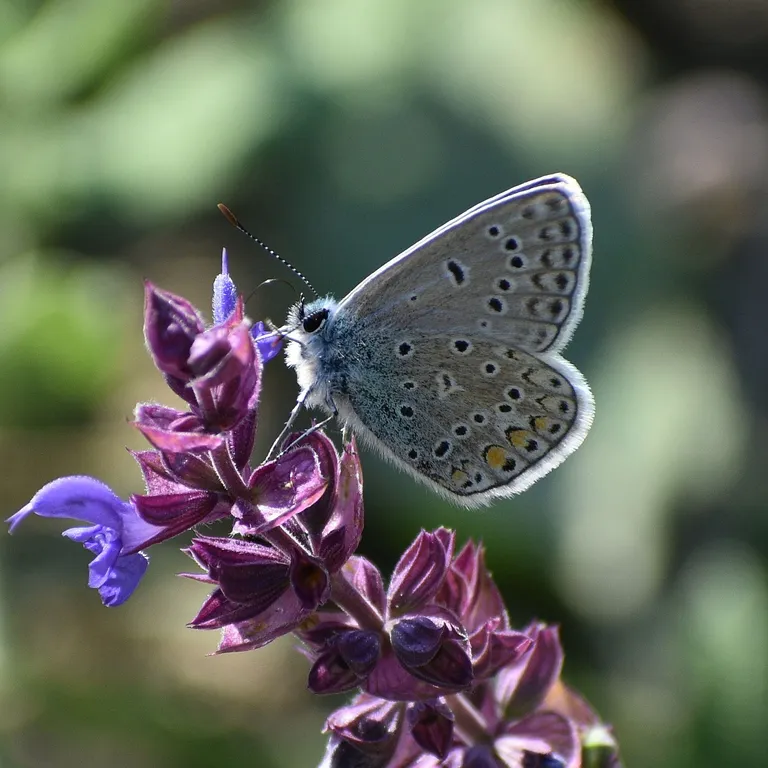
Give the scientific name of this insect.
Polyommatus icarus
